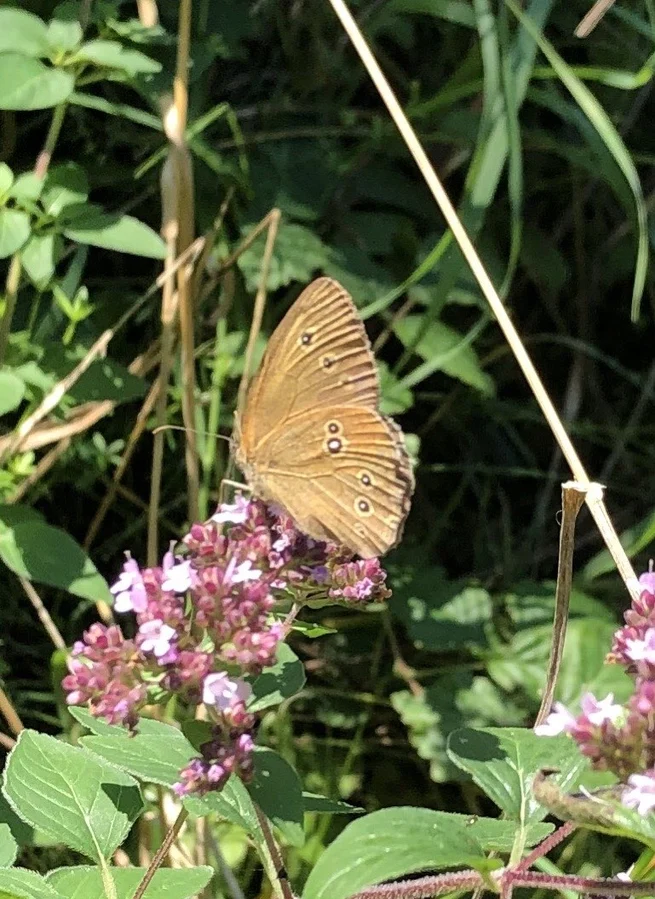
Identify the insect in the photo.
Aphantopus hyperantus
